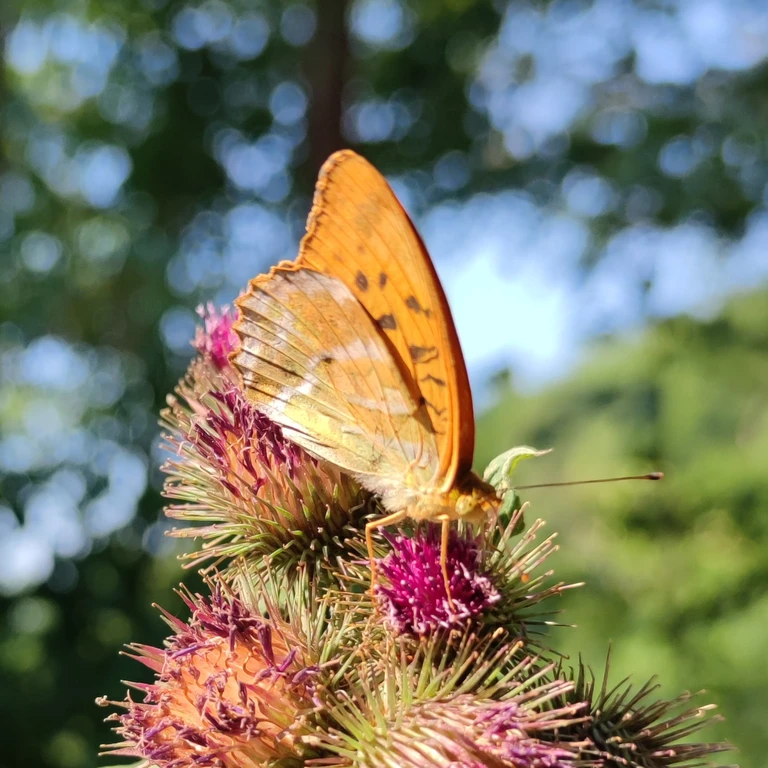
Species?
Argynnis paphia
